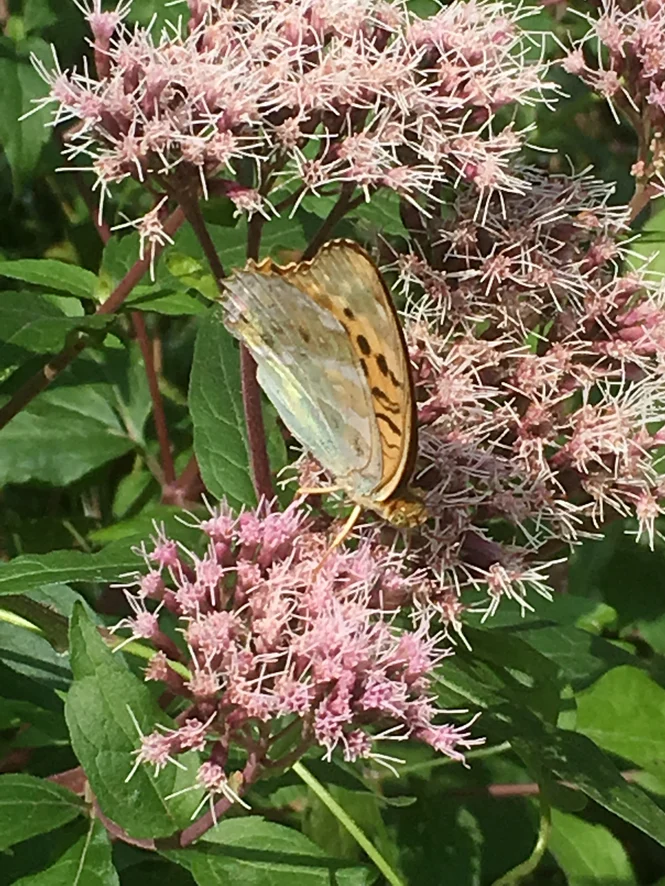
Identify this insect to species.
Argynnis paphia
